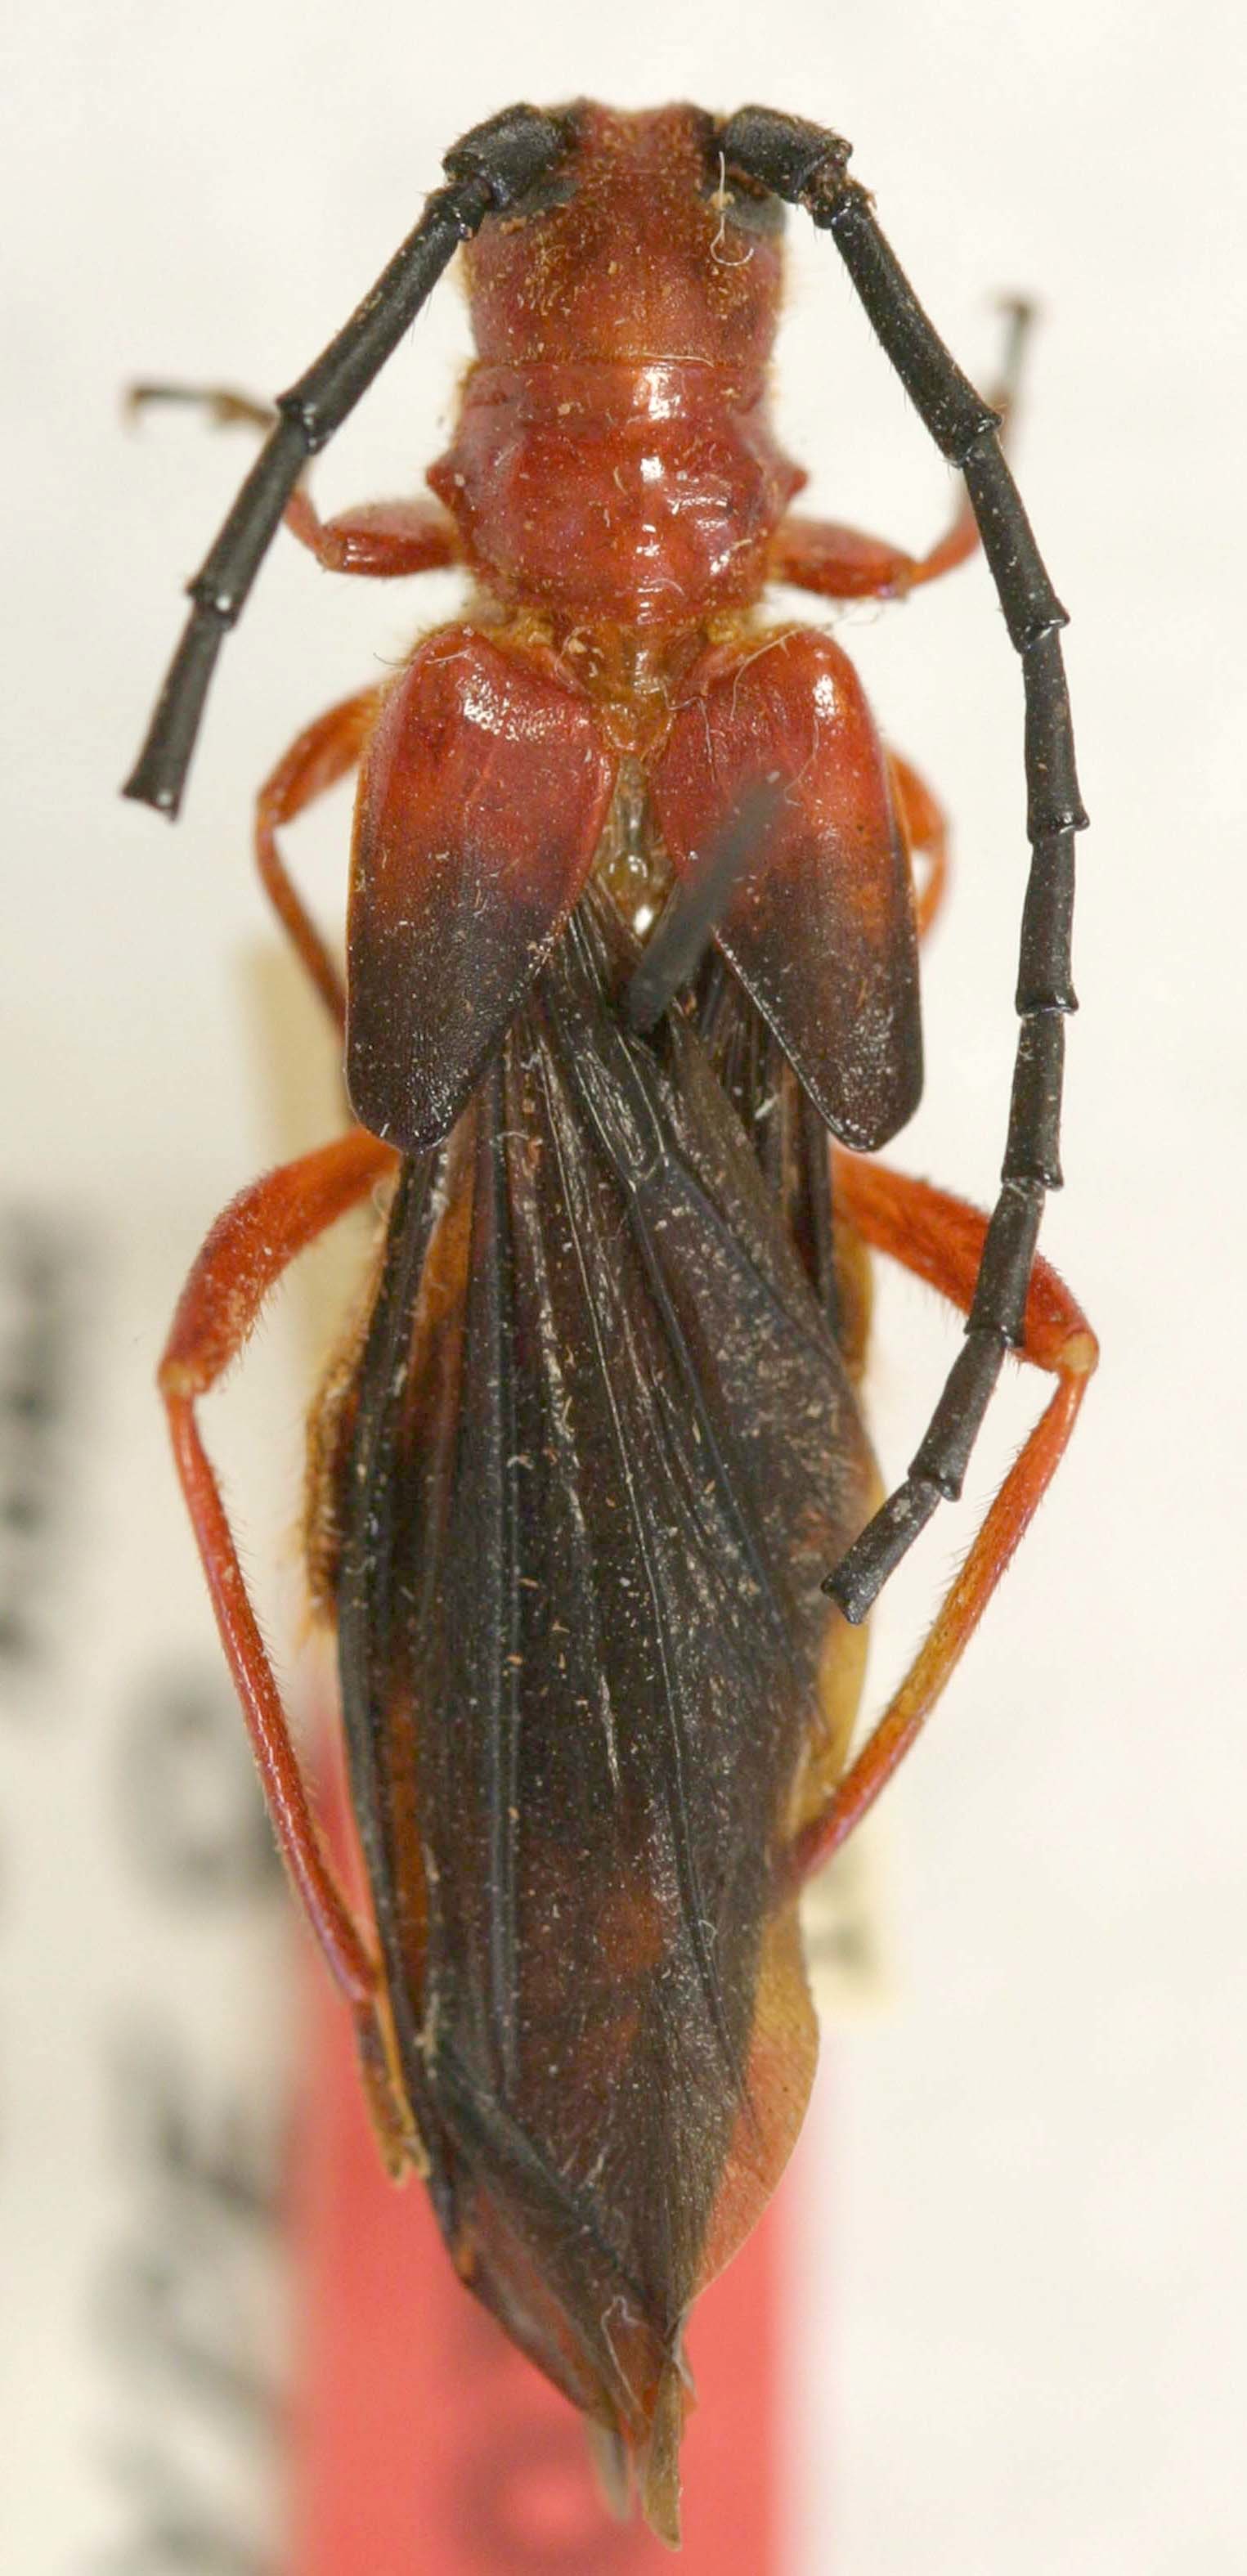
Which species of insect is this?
Bottegia russellae
